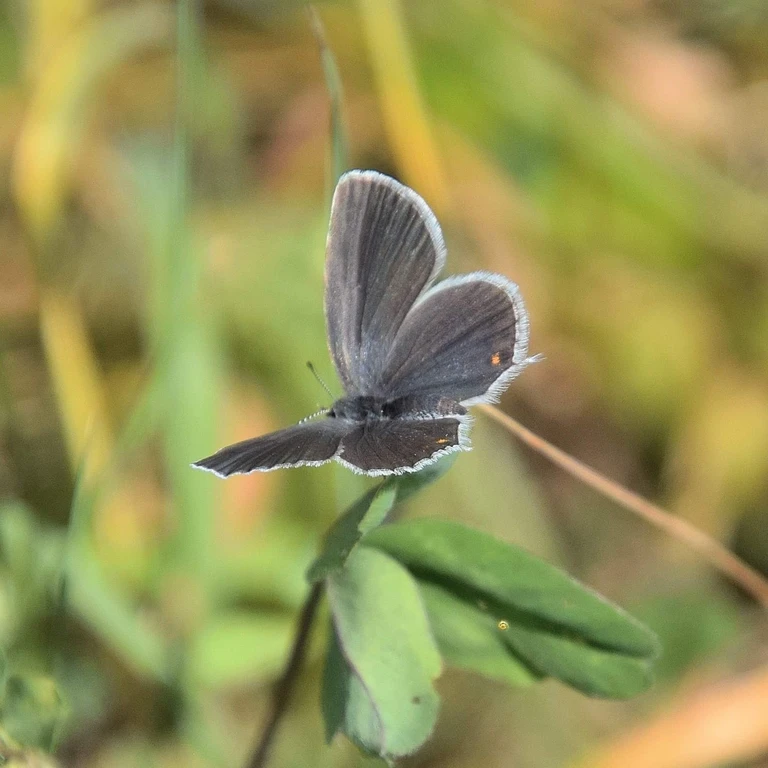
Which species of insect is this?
Cupido argiades (also Elkalyce argiades)
